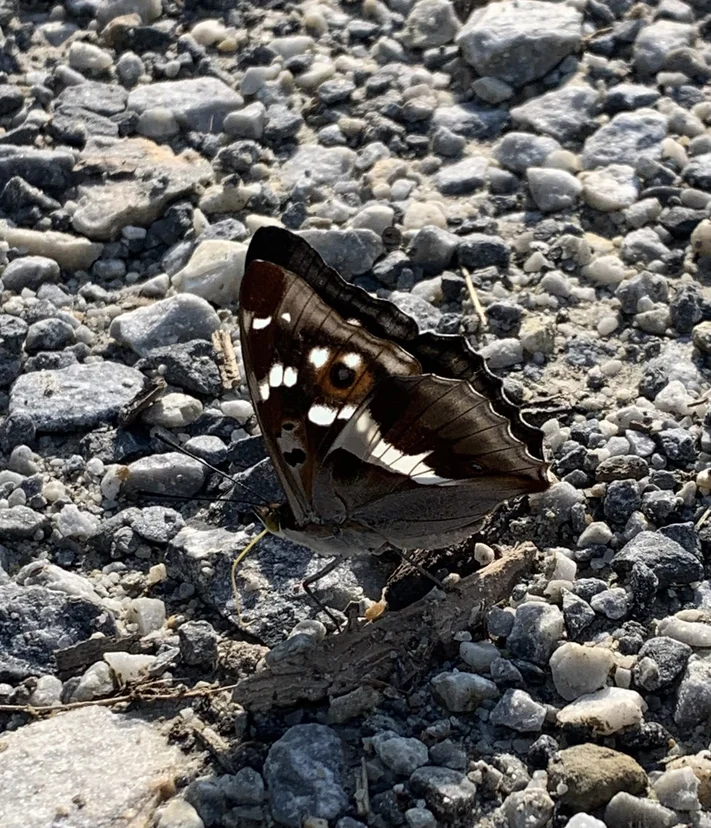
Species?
Apatura iris
